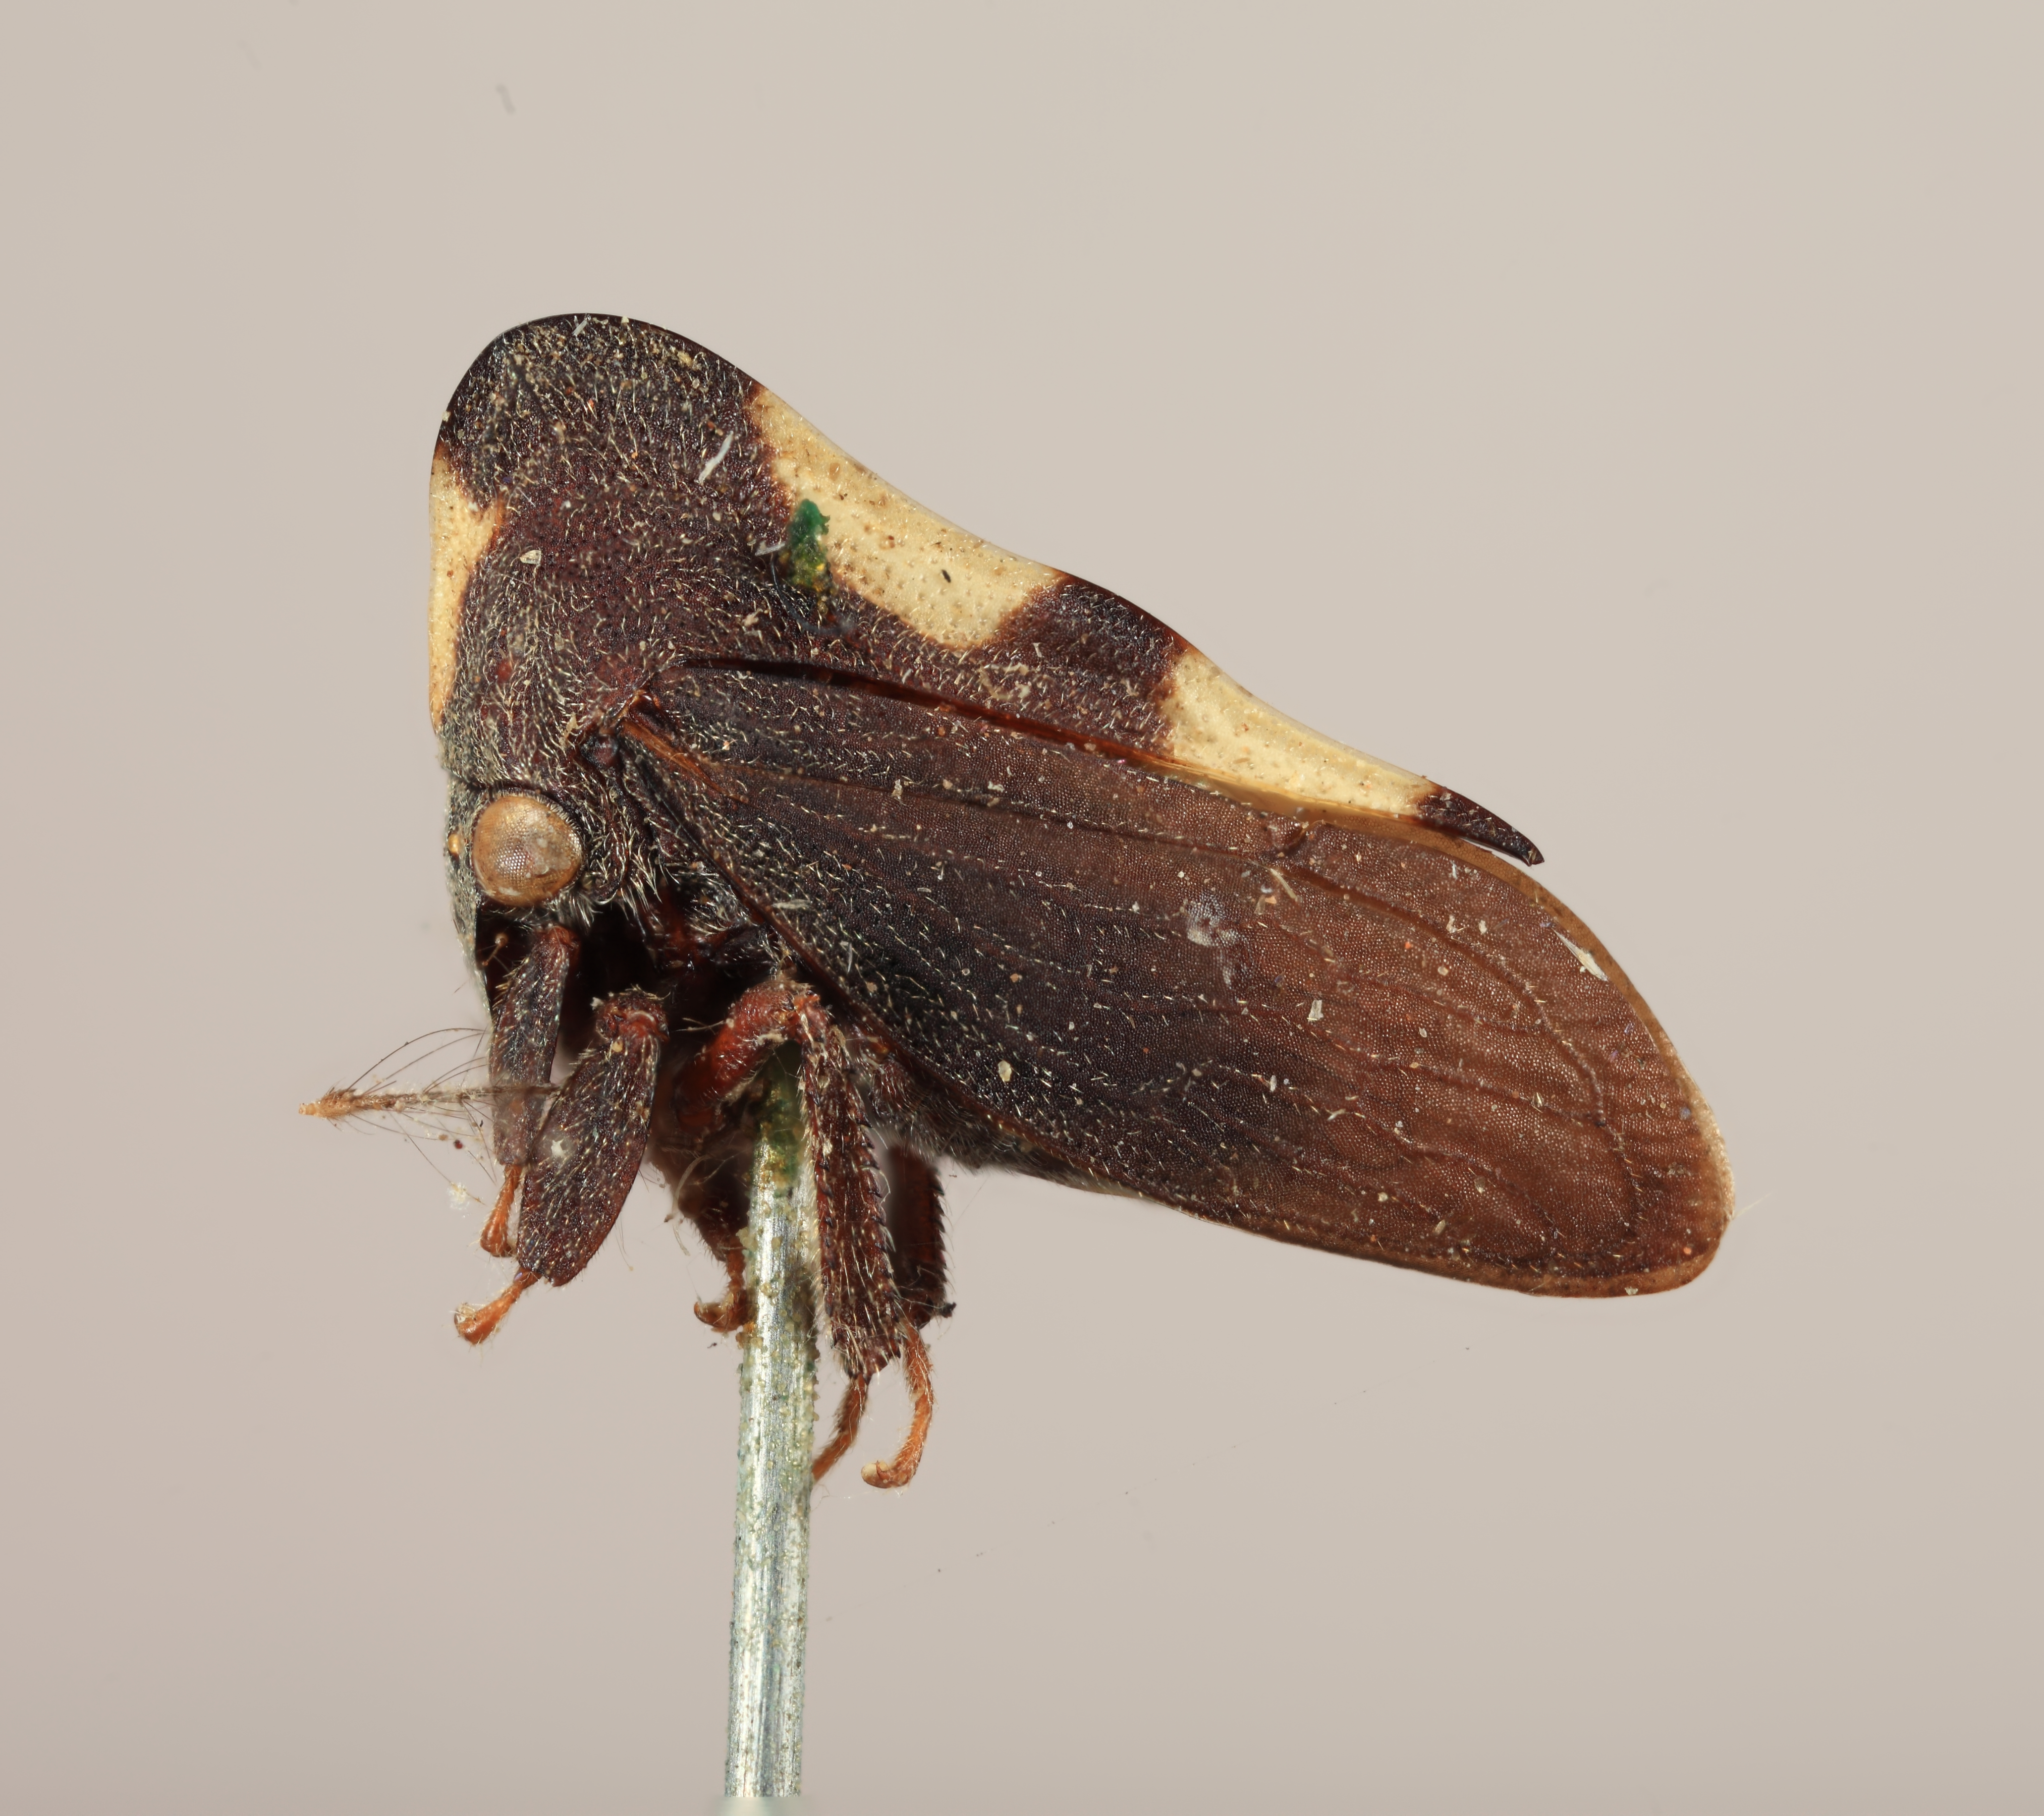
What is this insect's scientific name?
Erechtia trinotata
